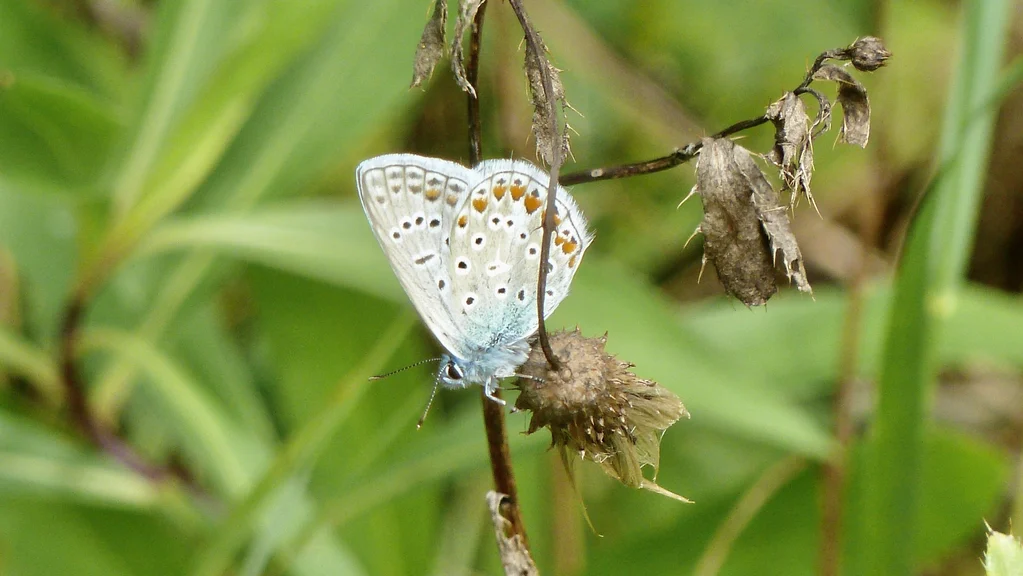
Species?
Polyommatus icarus
